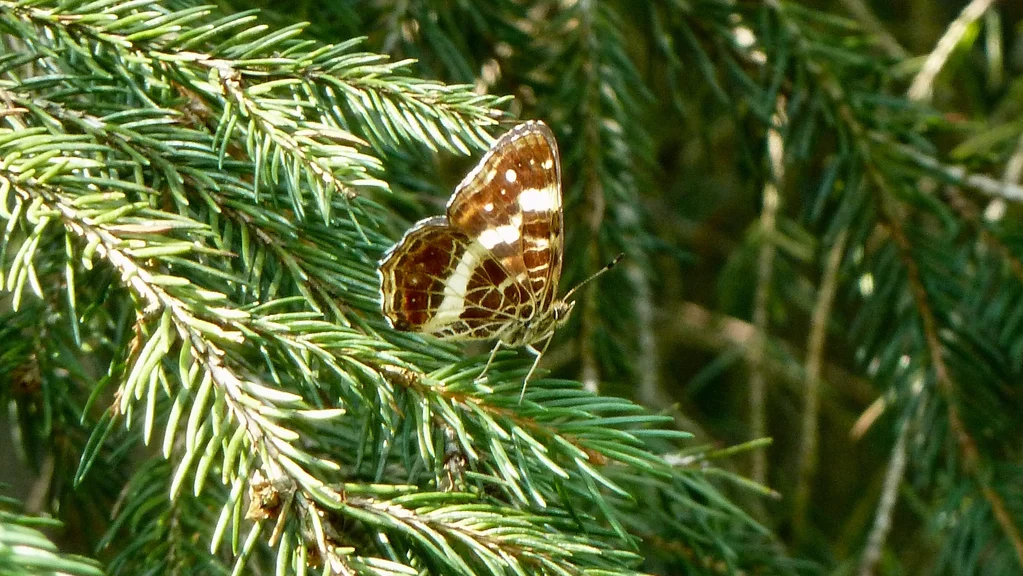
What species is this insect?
Araschnia levana
